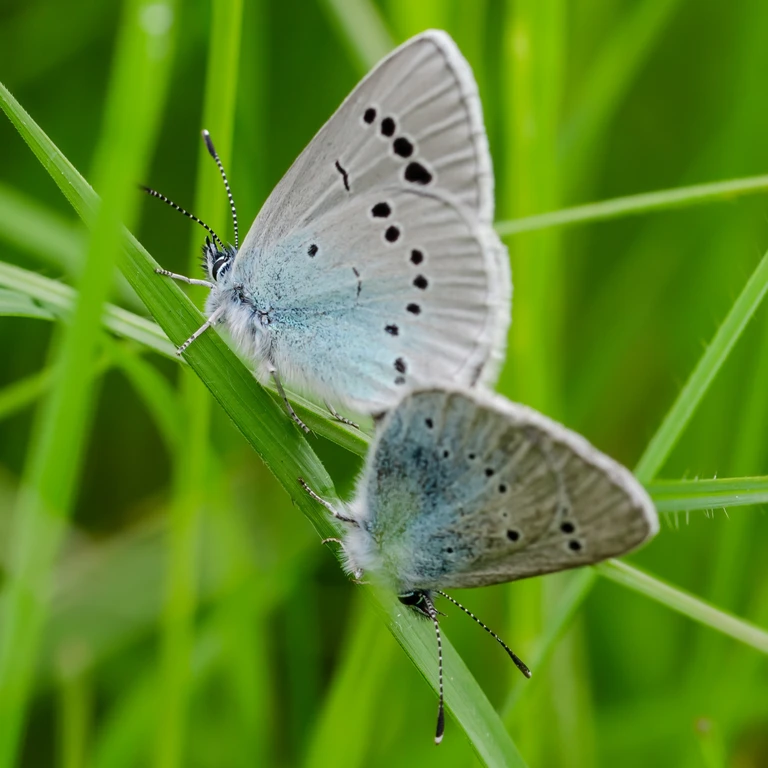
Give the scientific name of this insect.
Glaucopsyche alexis
